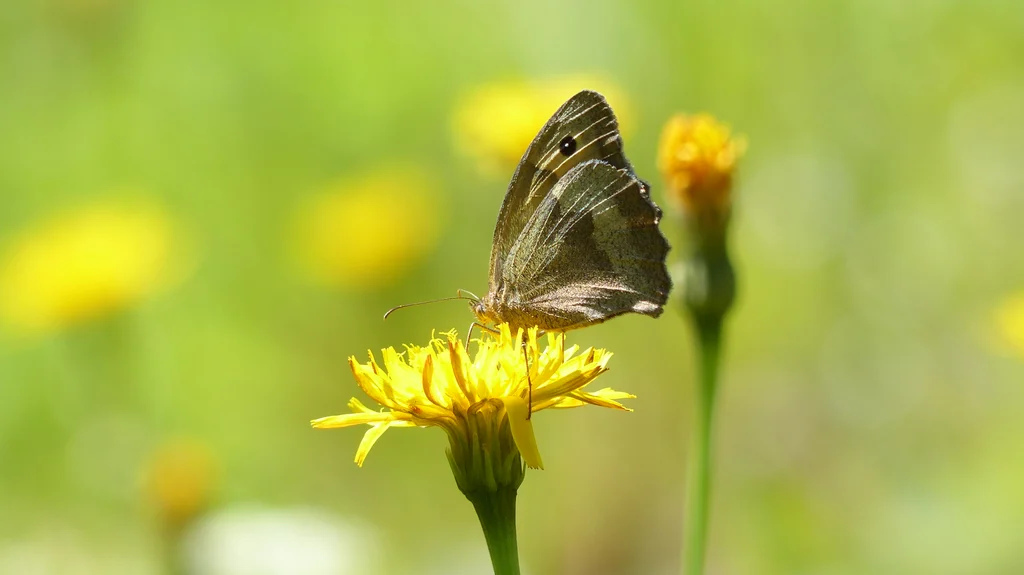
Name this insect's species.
Maniola jurtina
